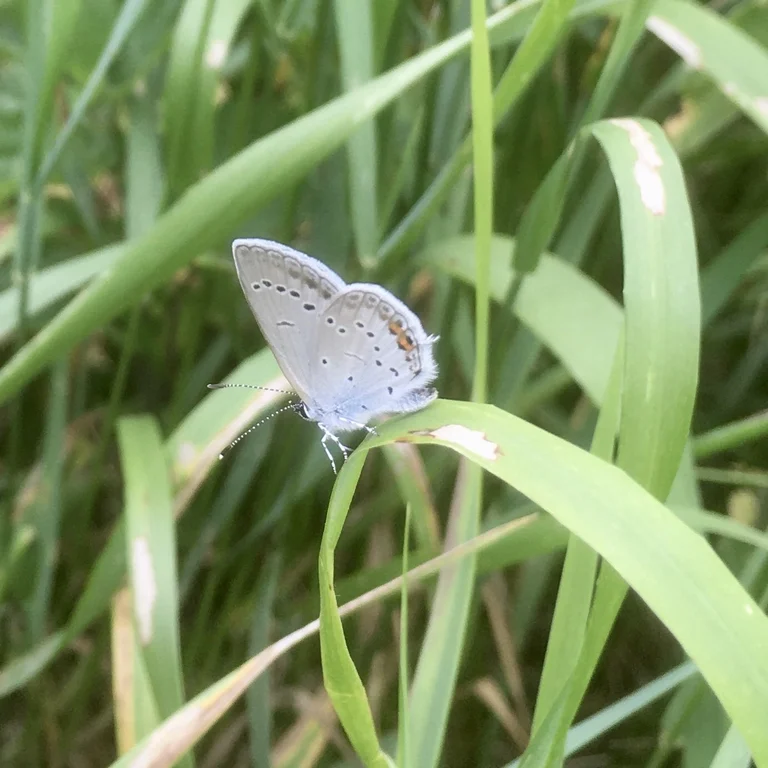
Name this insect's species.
Cupido argiades (also Elkalyce argiades)
